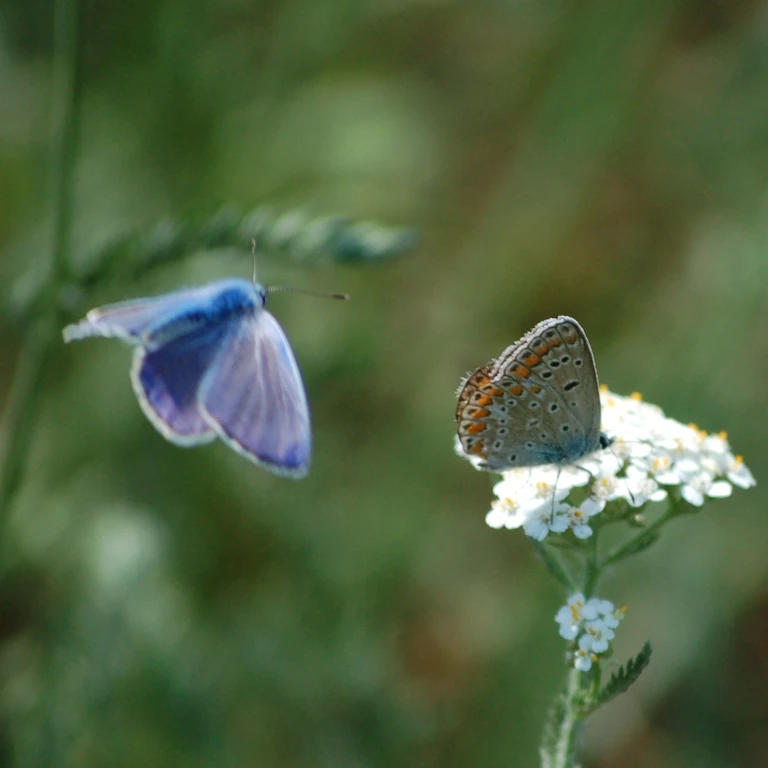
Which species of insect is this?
Polyommatus icarus
